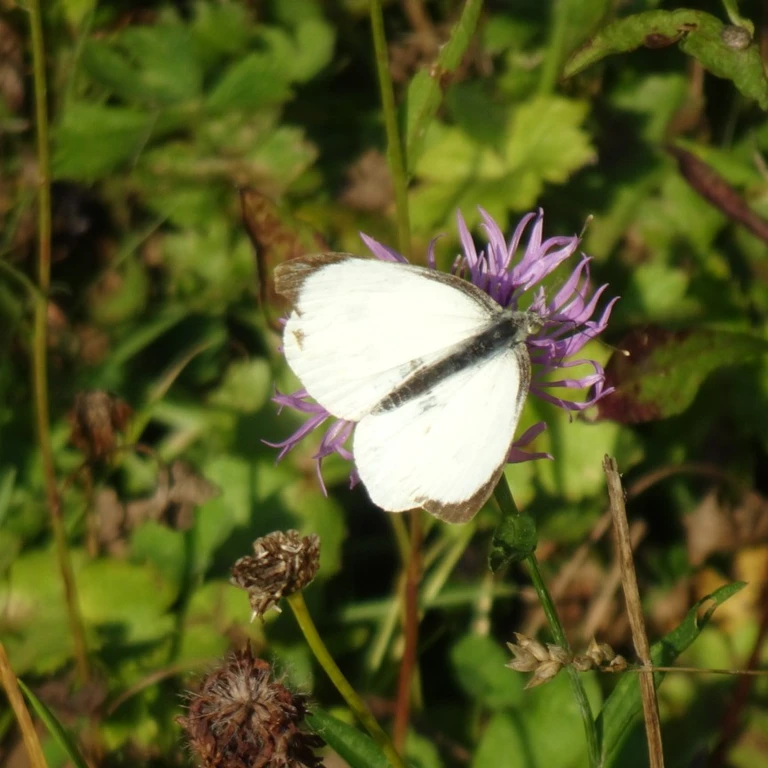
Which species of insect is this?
Pieris brassicae
